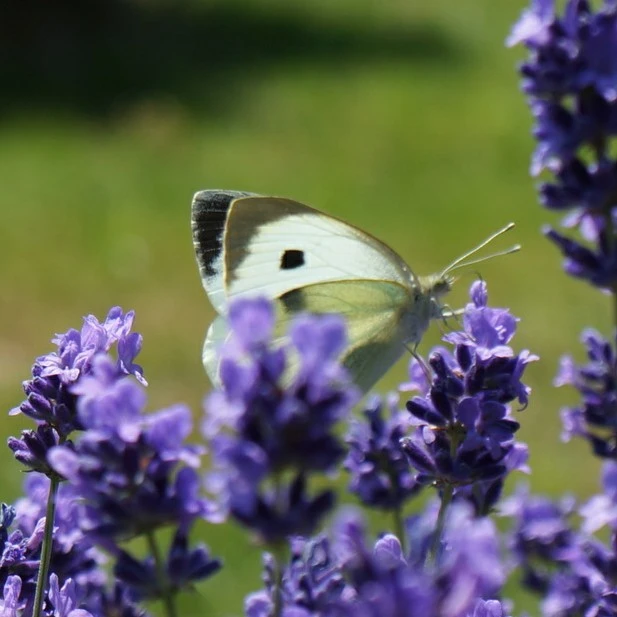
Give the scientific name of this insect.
Pieris brassicae
